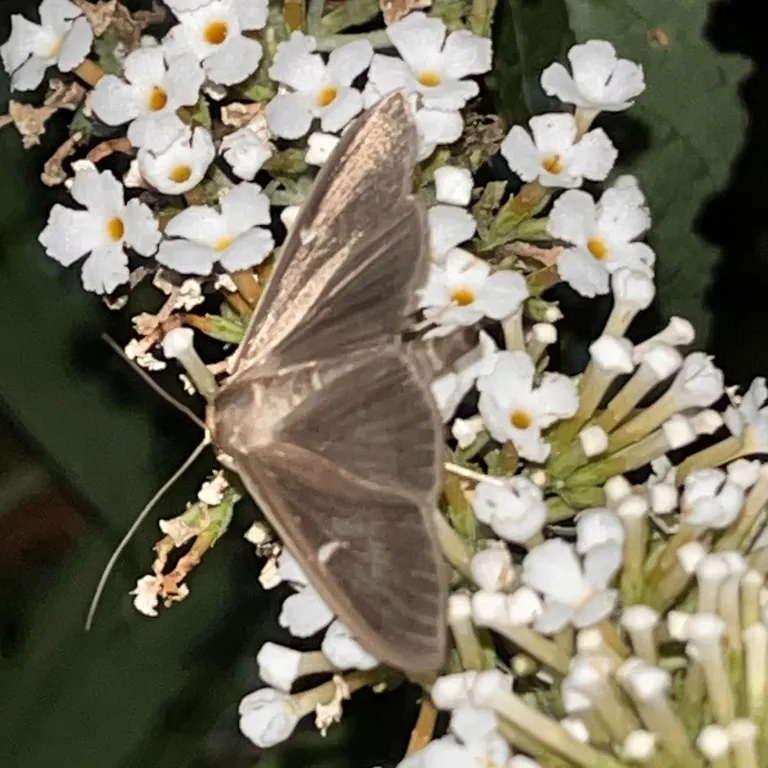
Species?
Cydalima perspectalis
